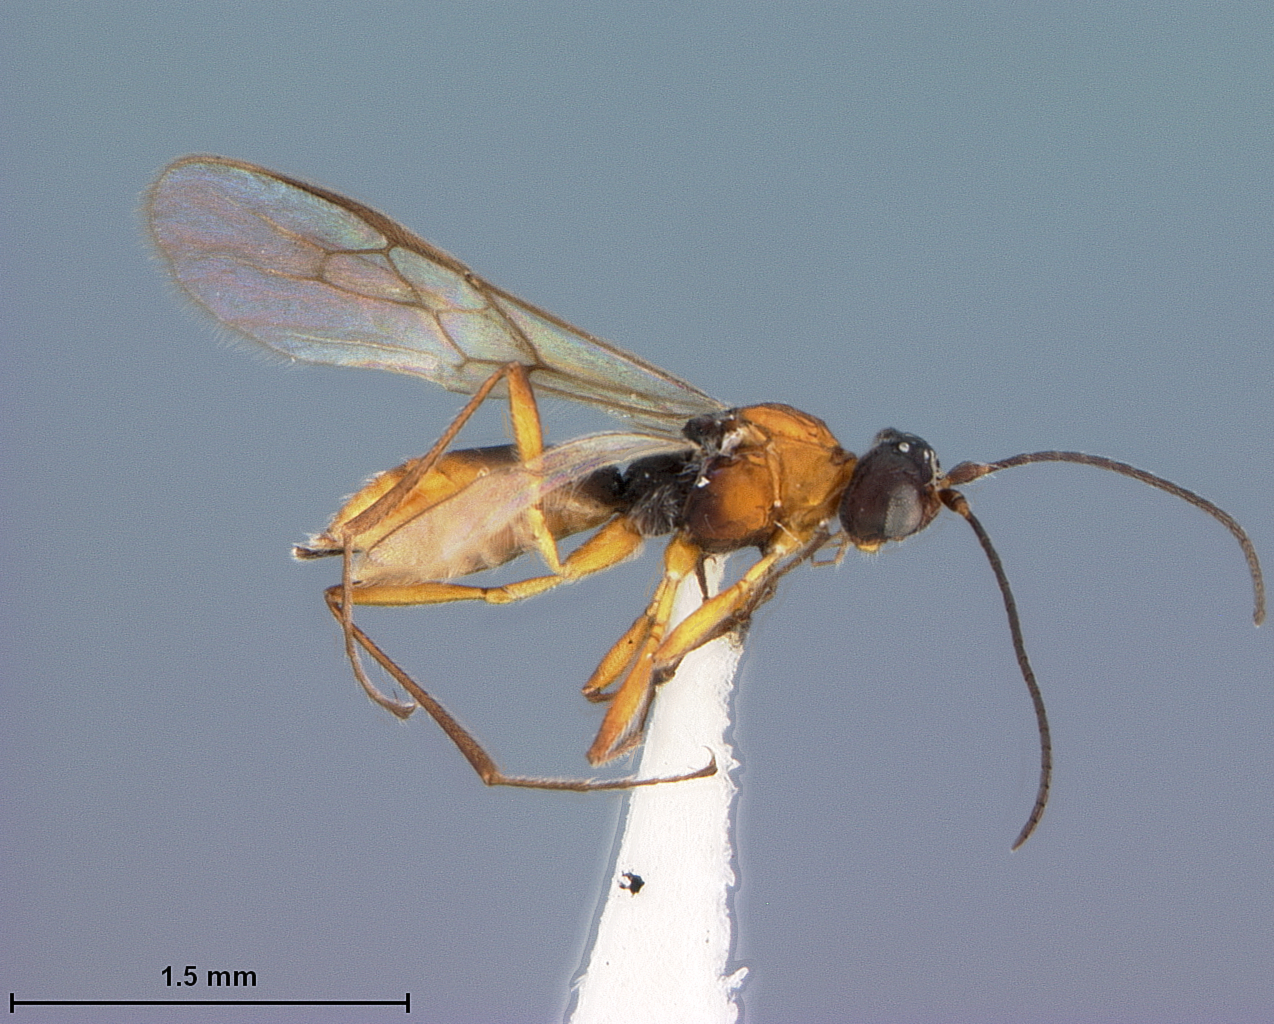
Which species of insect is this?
Ademon ovalis
